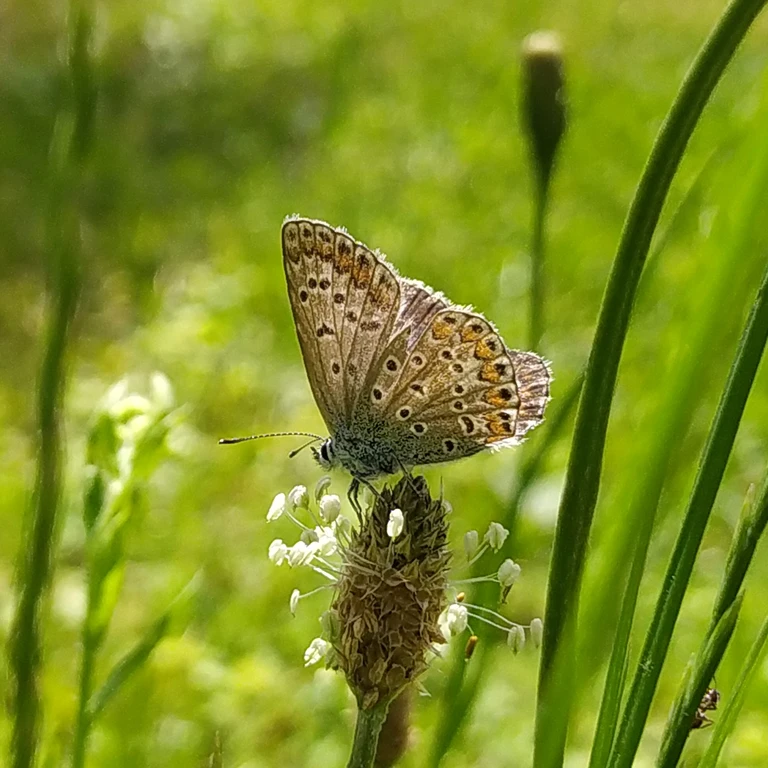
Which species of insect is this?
Polyommatus icarus
